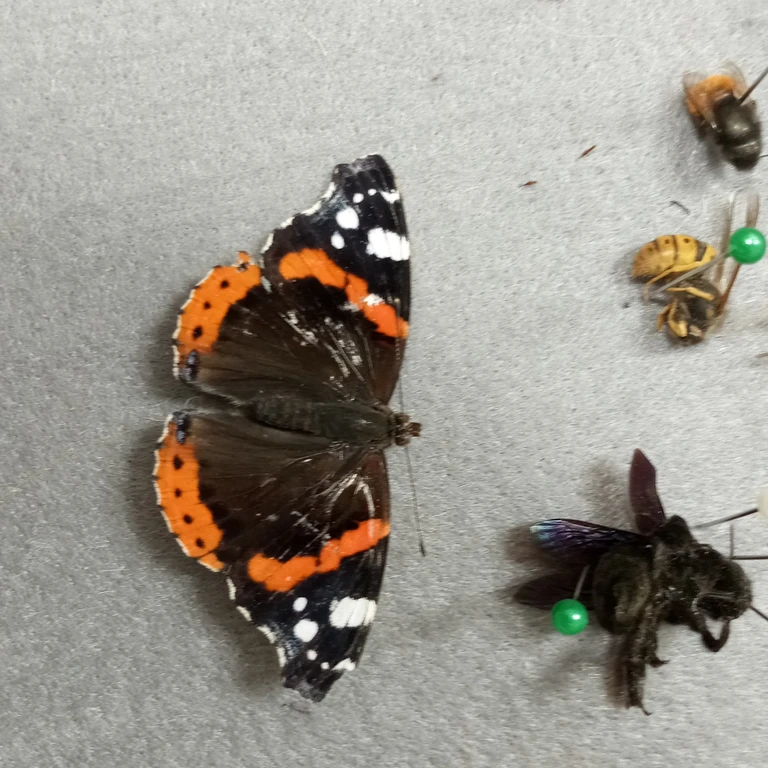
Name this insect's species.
Vanessa atalanta
